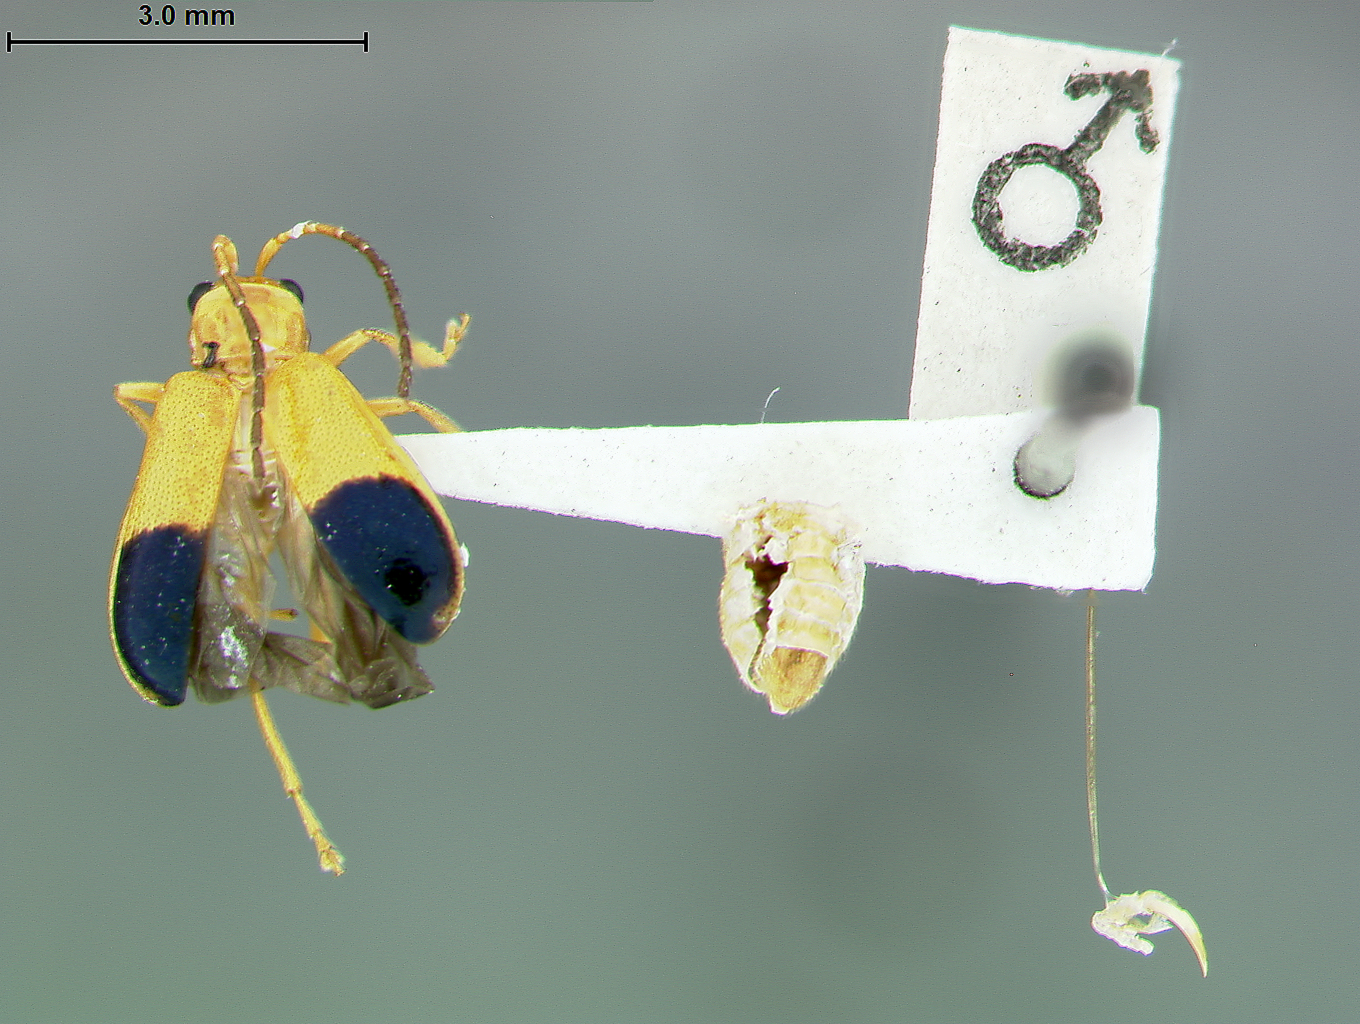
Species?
Iceloceras flavocyaneum
